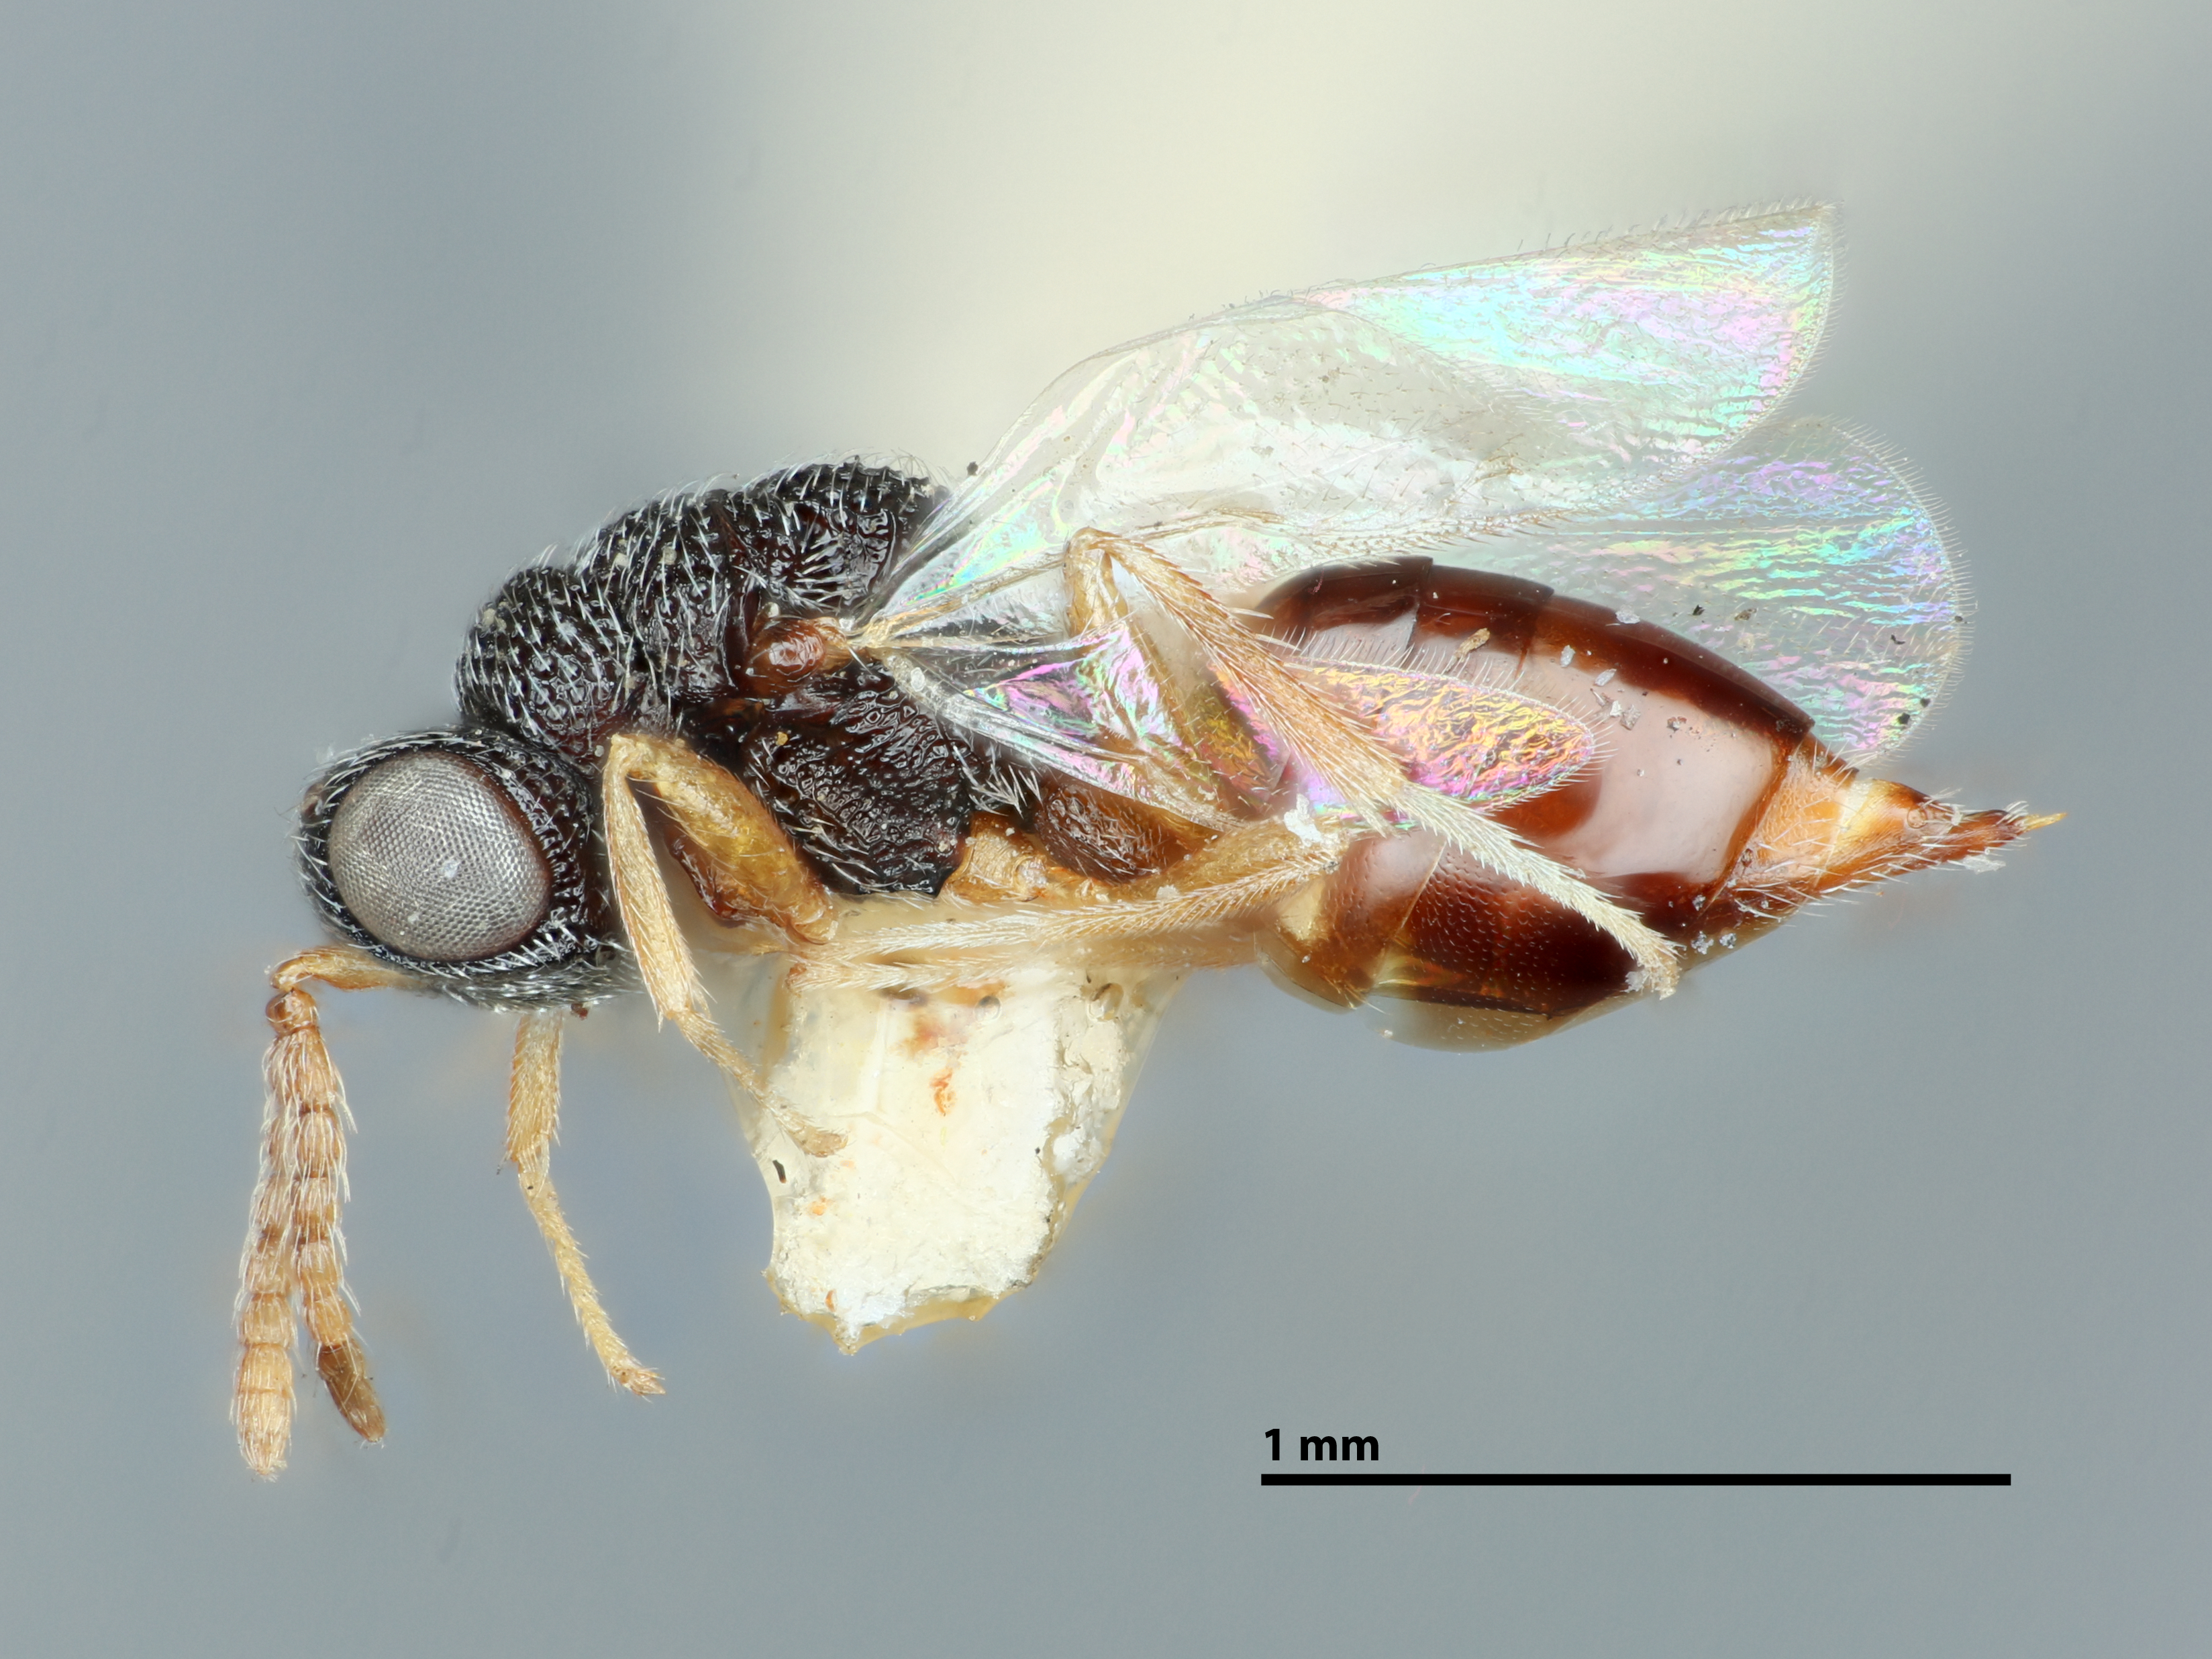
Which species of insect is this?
Eurytoma manilensis
